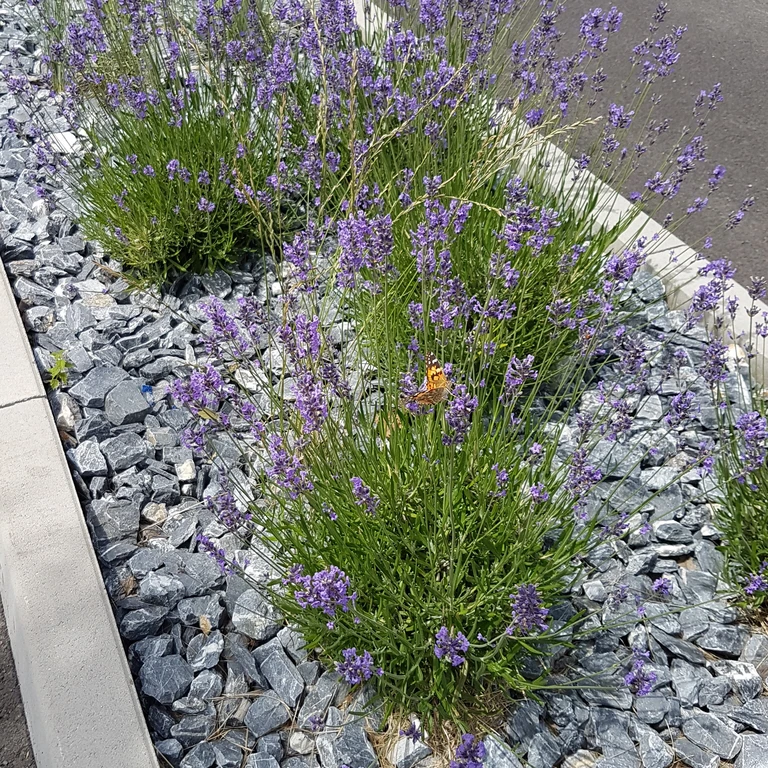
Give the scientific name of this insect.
Vanessa cardui
